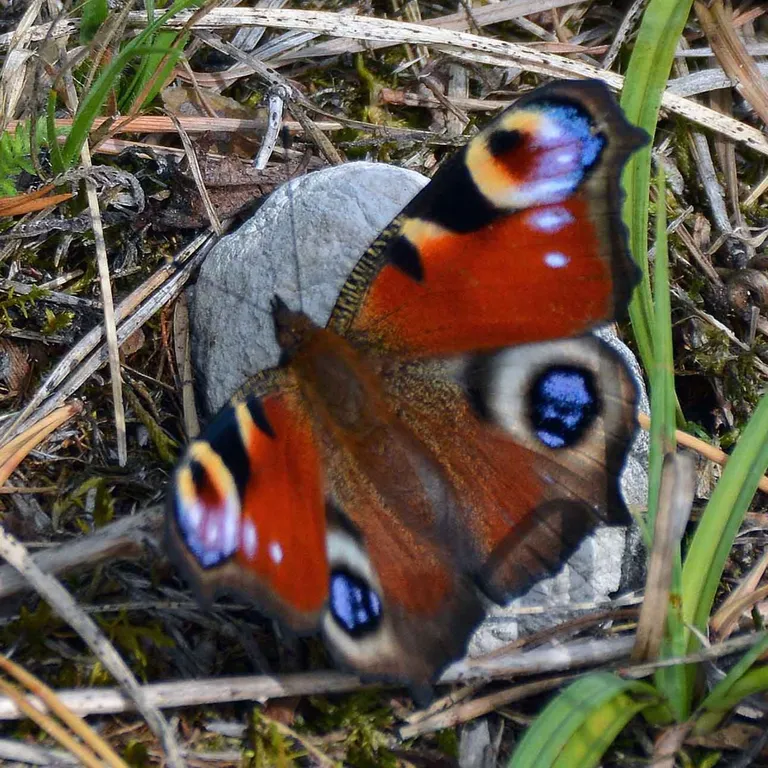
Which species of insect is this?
Aglais io
